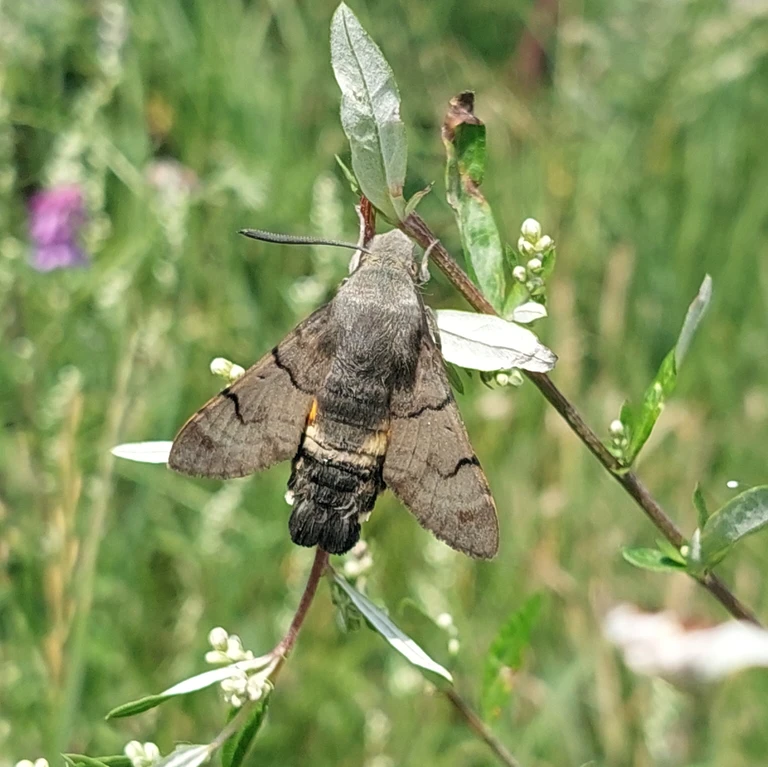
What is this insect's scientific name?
Macroglossum stellatarum
